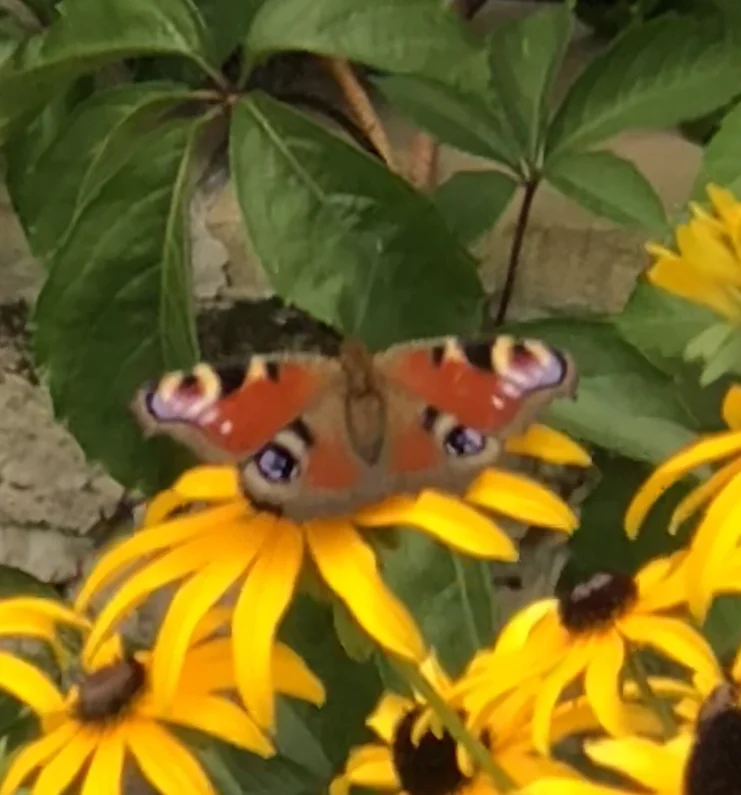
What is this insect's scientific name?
Aglais io
